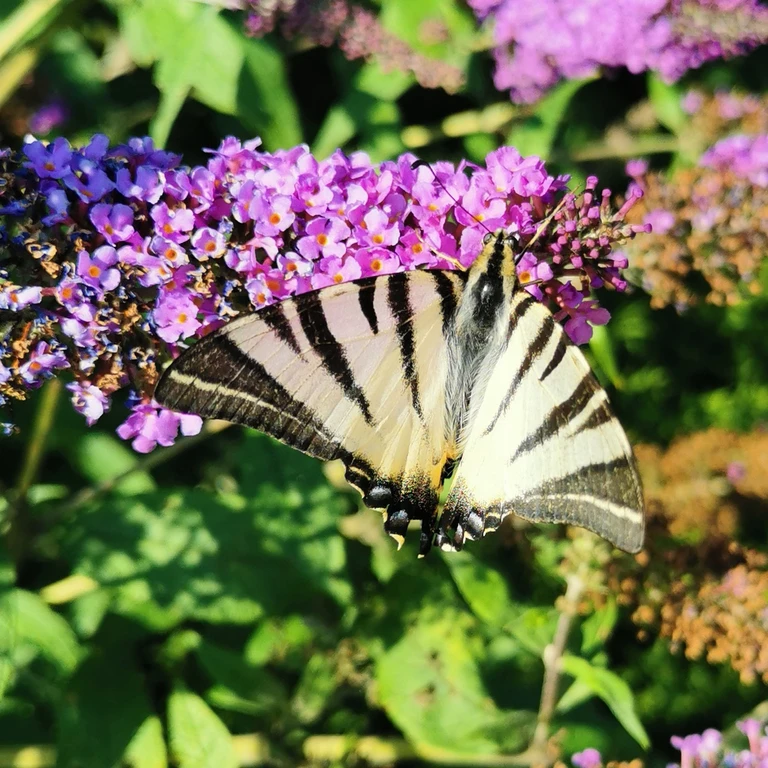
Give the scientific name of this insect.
Iphiclides podalirius
